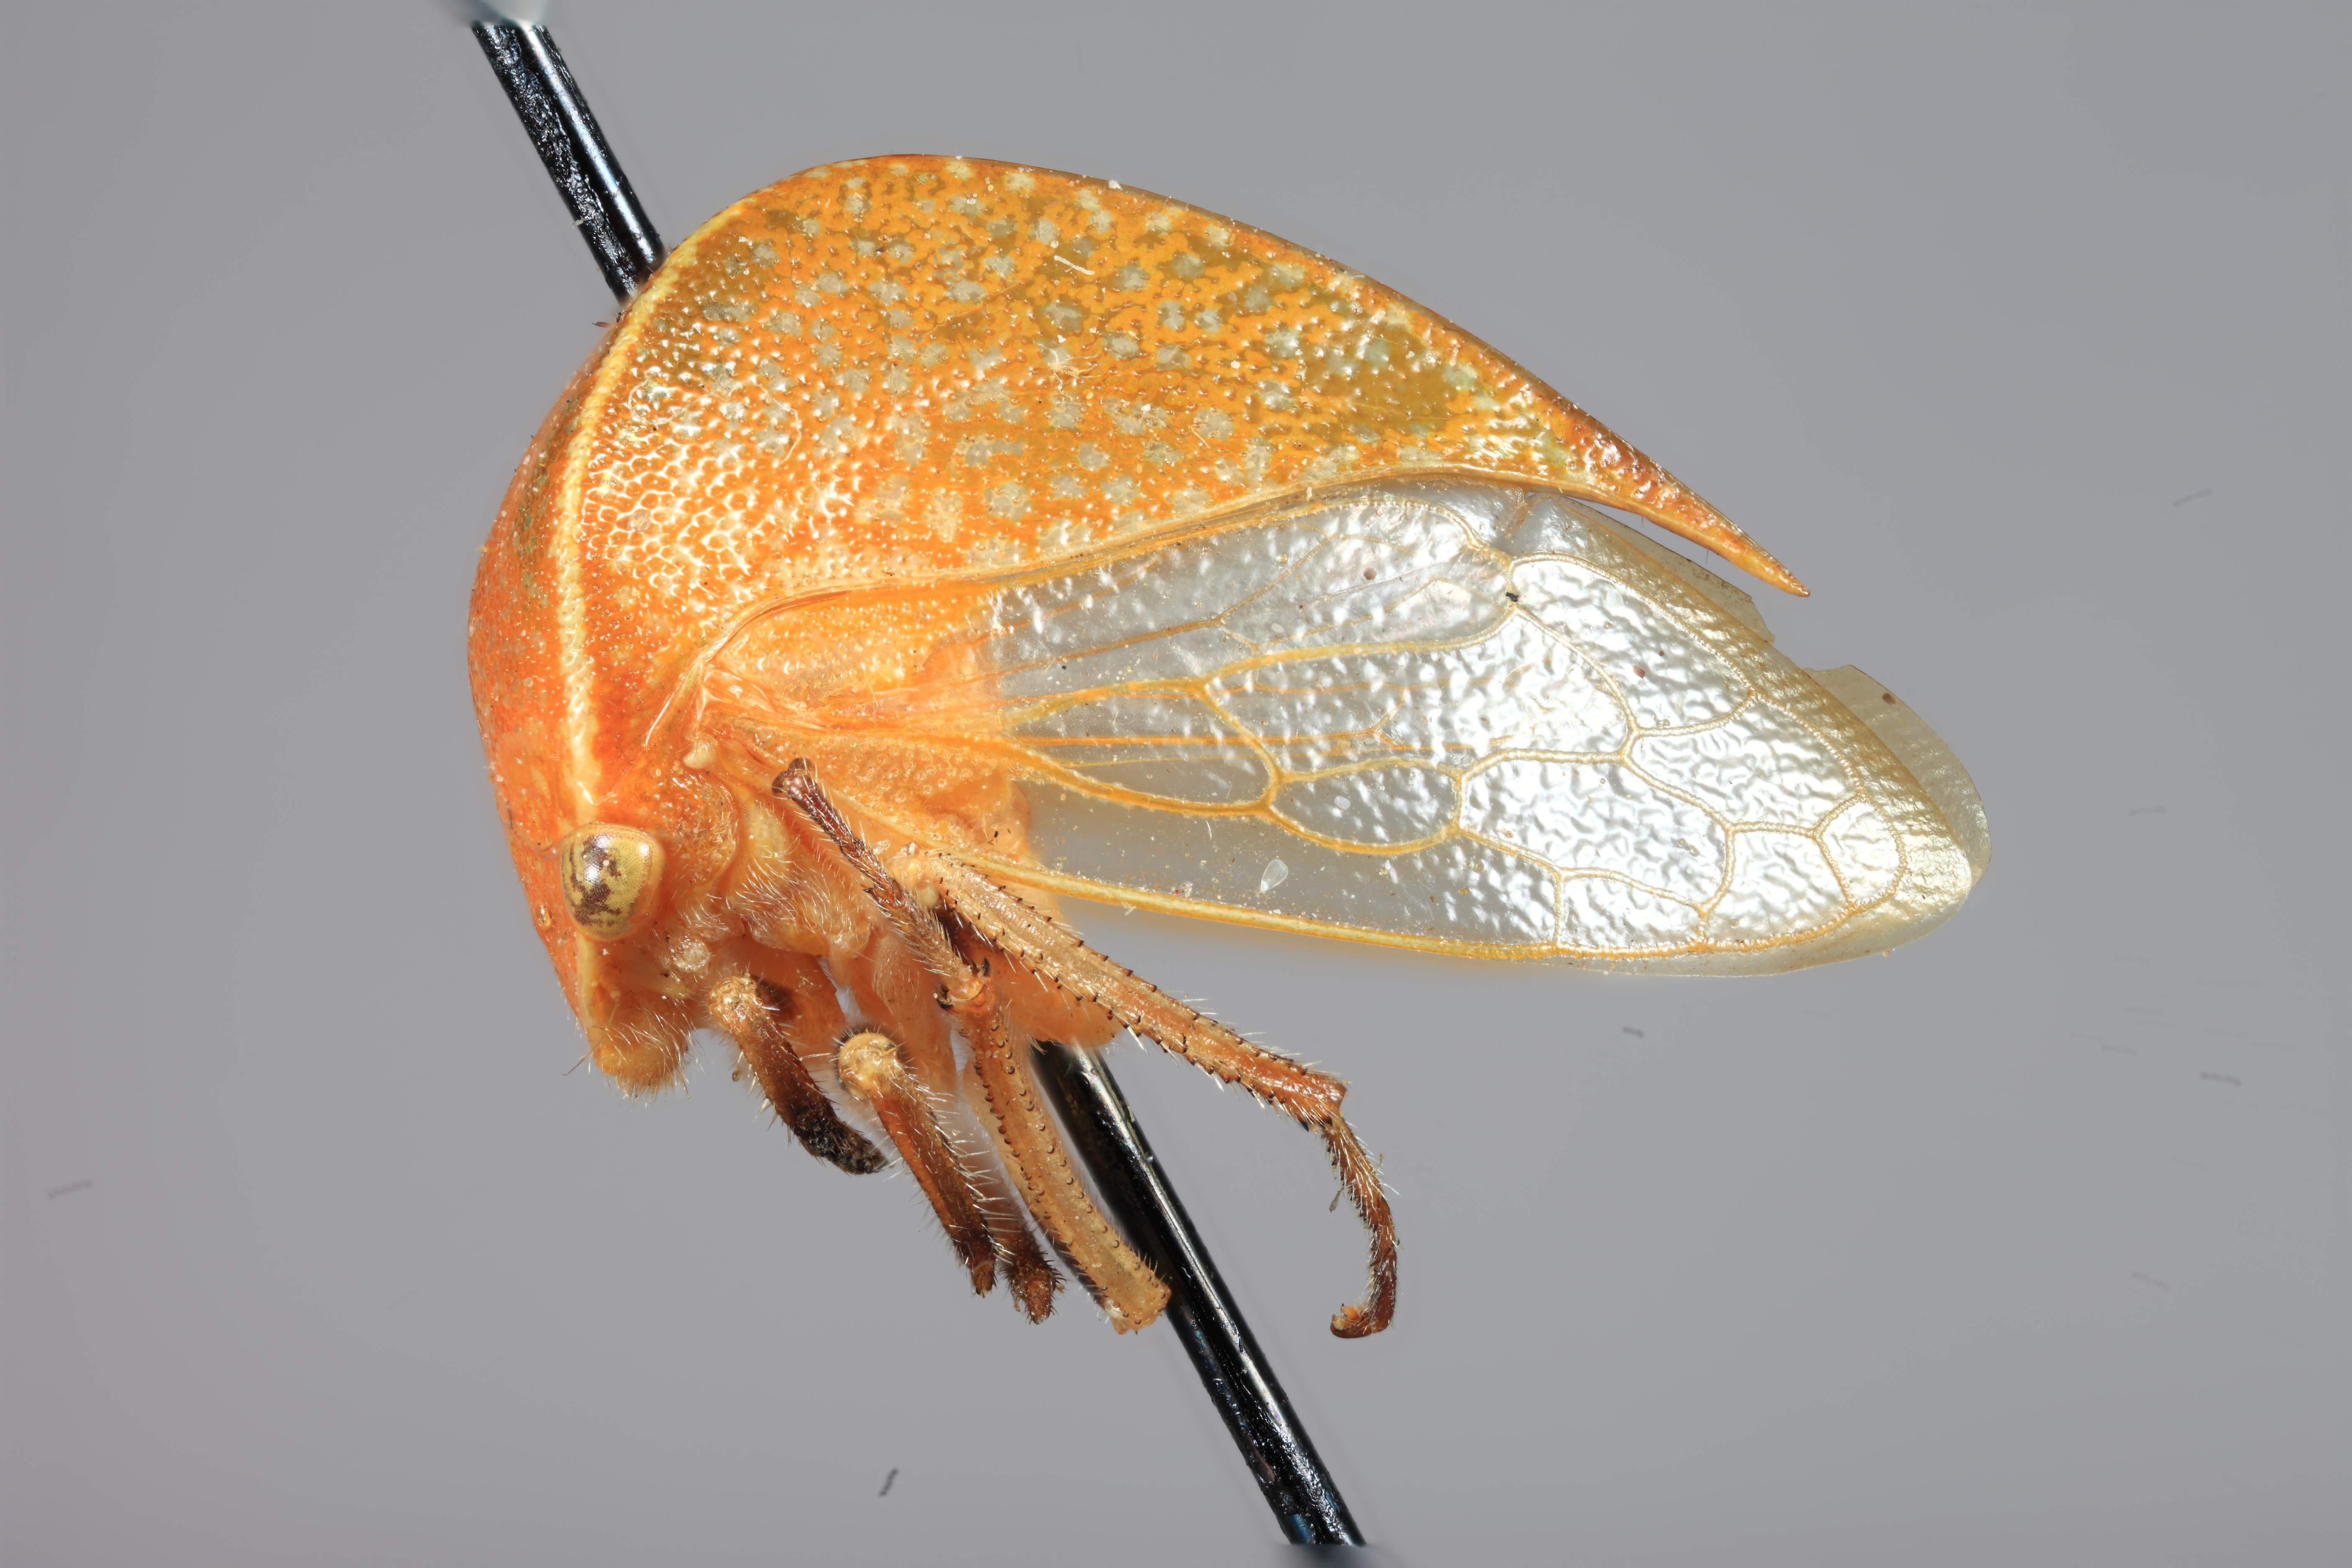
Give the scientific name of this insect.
Membracis gonophora
